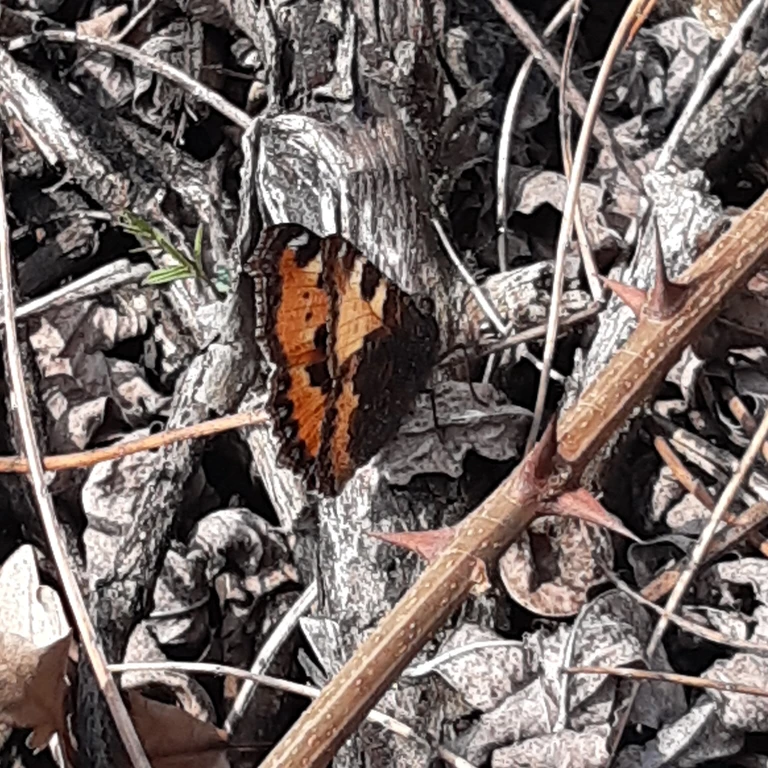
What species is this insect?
Aglais urticae
